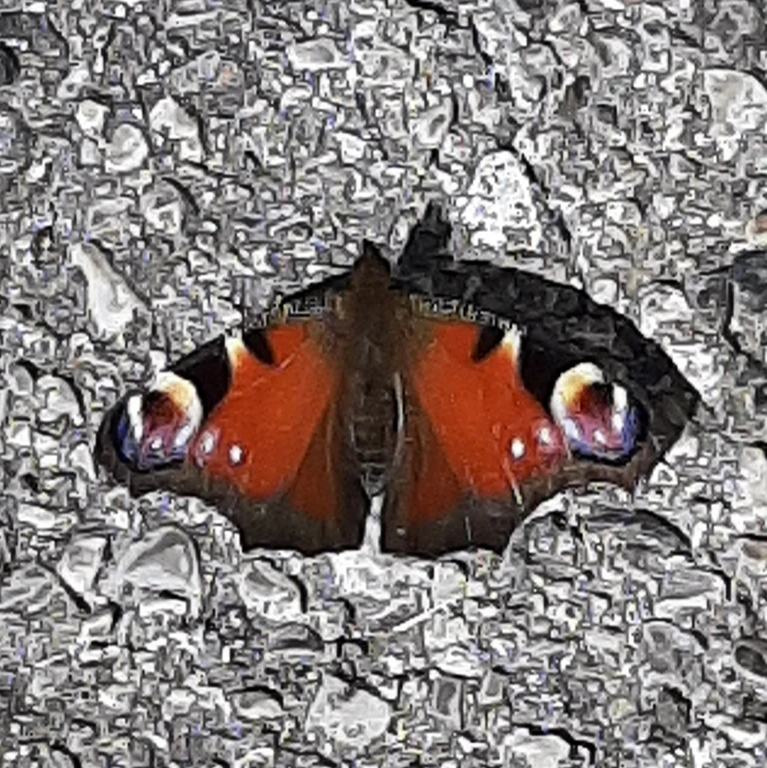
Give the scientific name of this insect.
Aglais io
